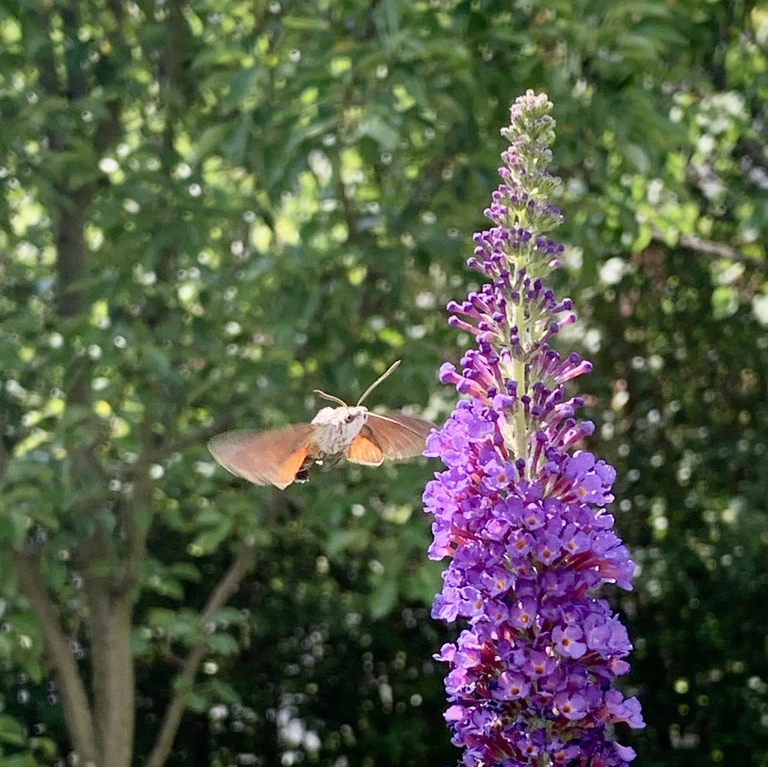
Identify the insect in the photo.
Macroglossum stellatarum
